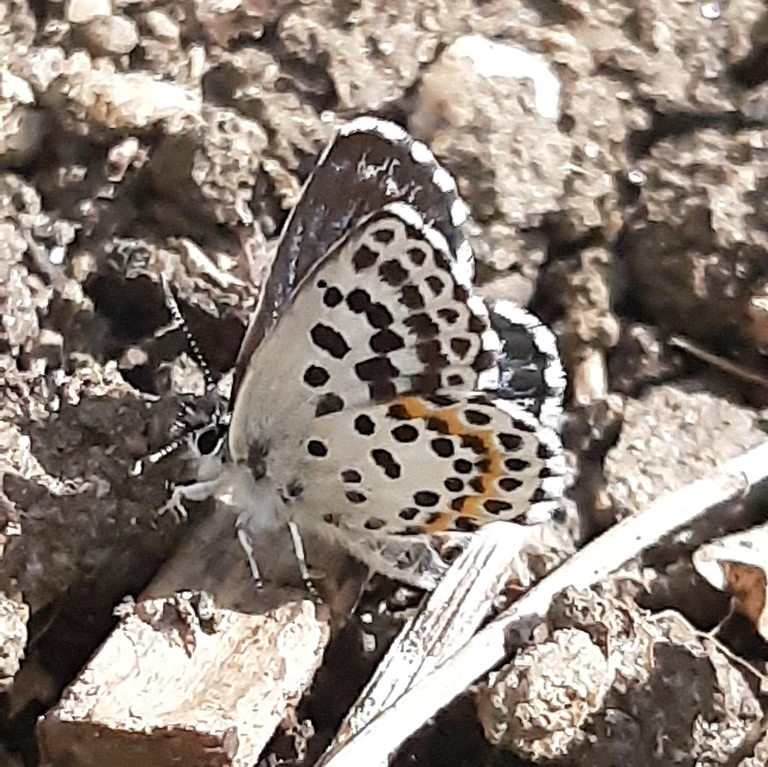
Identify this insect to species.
Scolitantides orion
